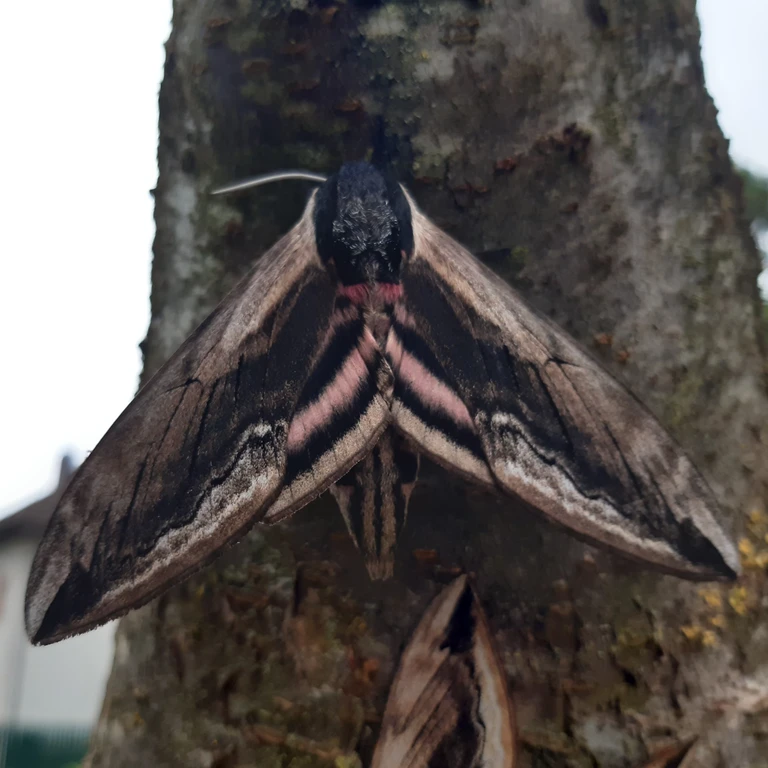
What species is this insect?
Sphinx ligustri
